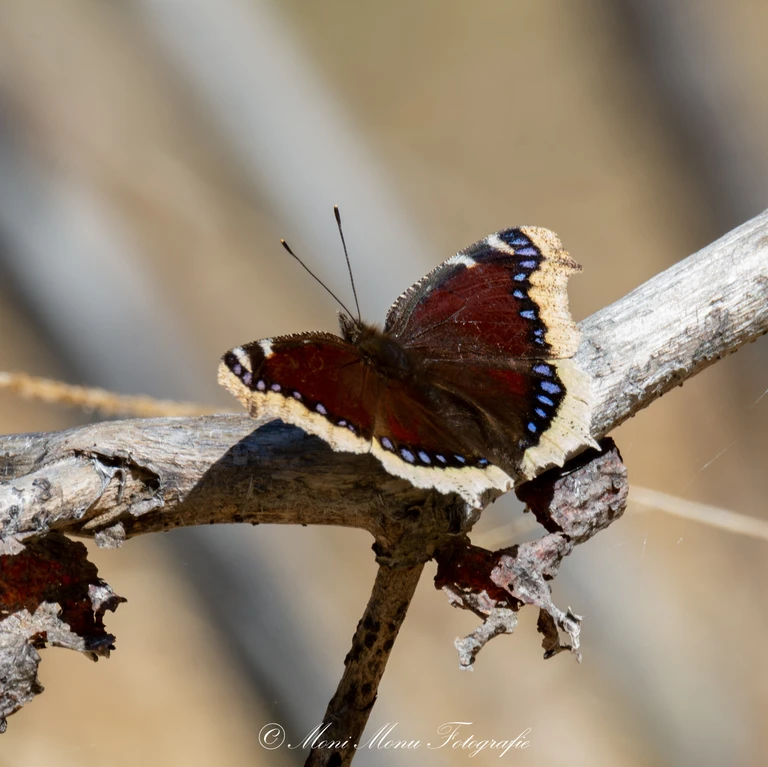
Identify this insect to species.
Nymphalis antiopa
